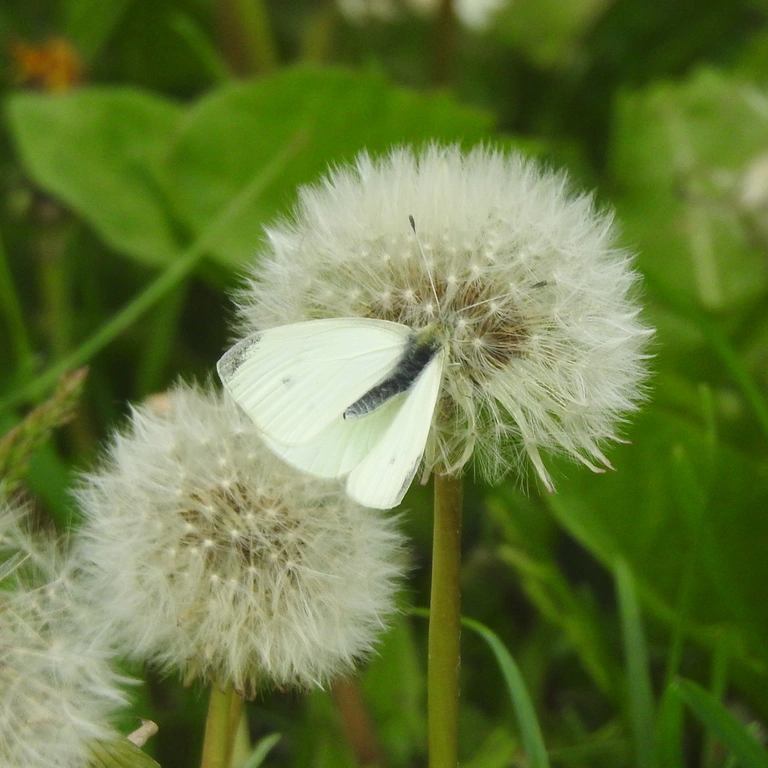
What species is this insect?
Pieris rapae
